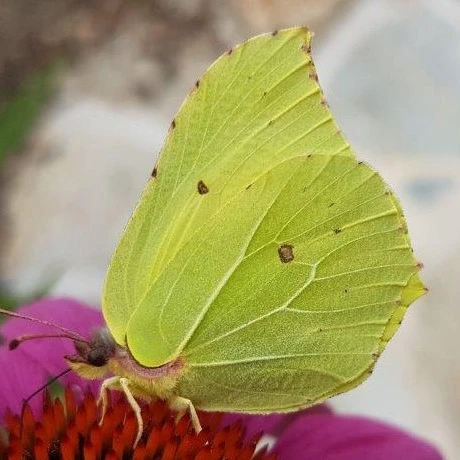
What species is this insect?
Gonepteryx rhamni
